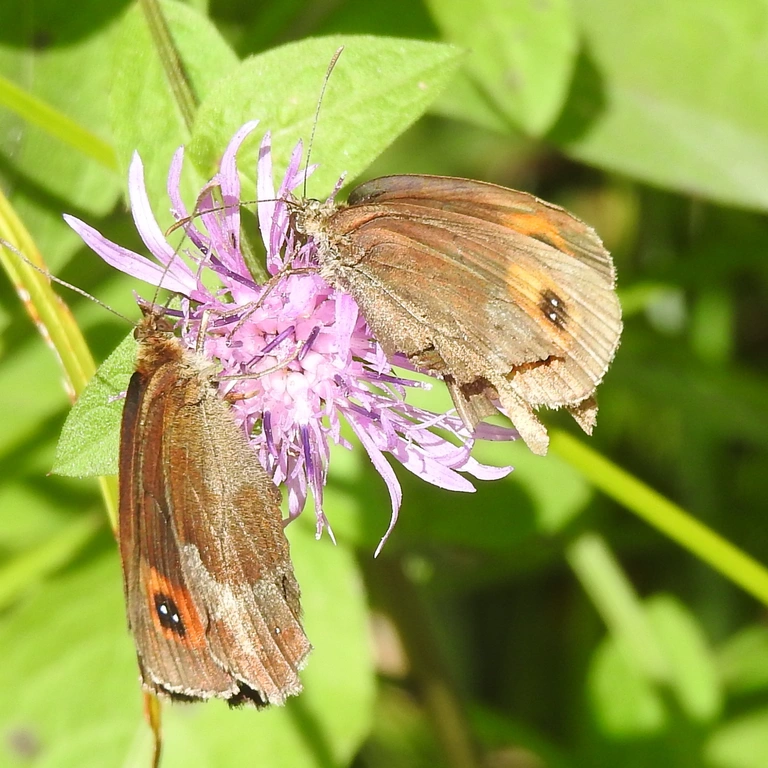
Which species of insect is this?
Erebia aethiops
